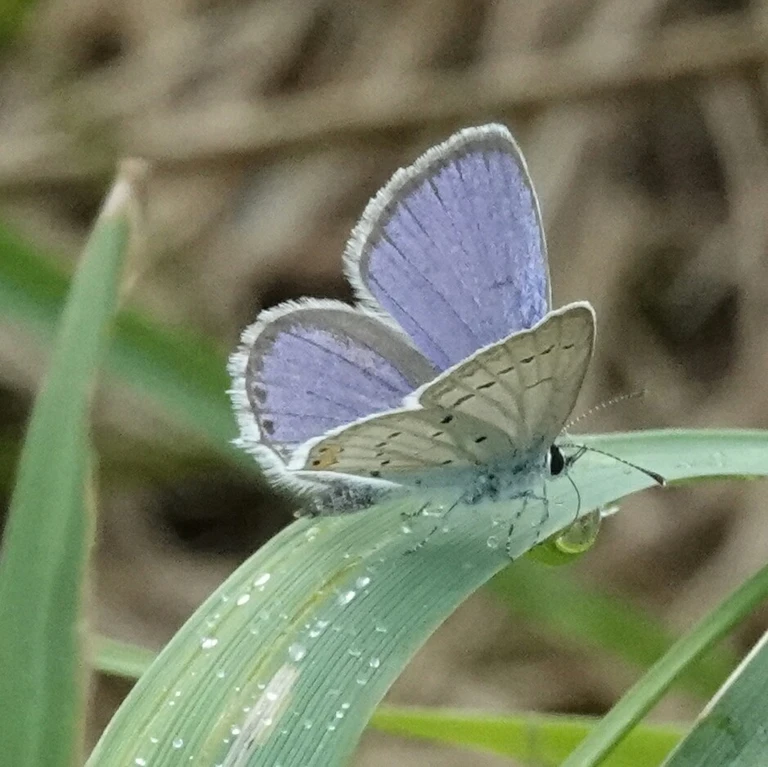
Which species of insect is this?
Cupido argiades (also Elkalyce argiades)
